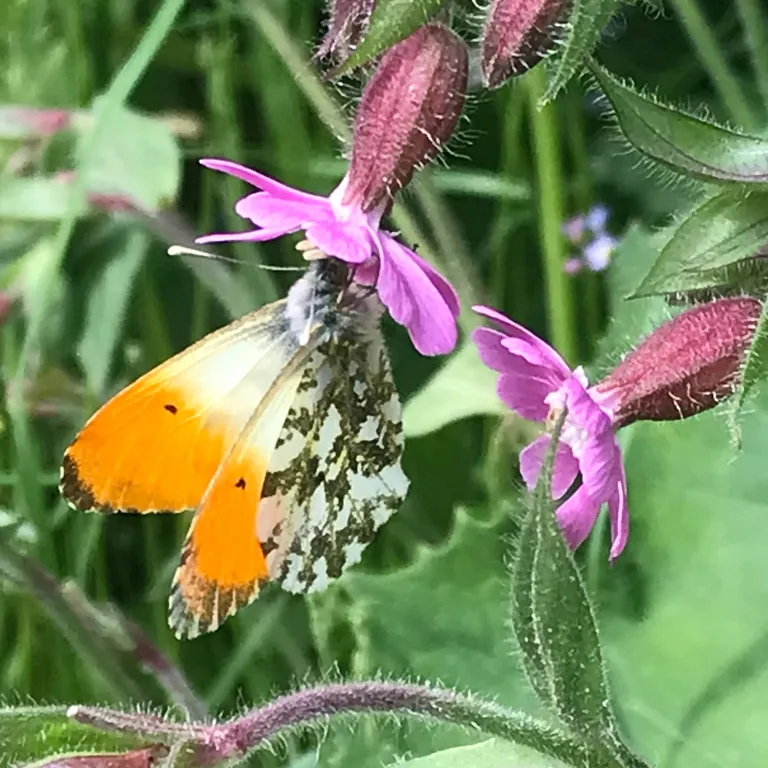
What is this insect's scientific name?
Anthocharis cardamines
